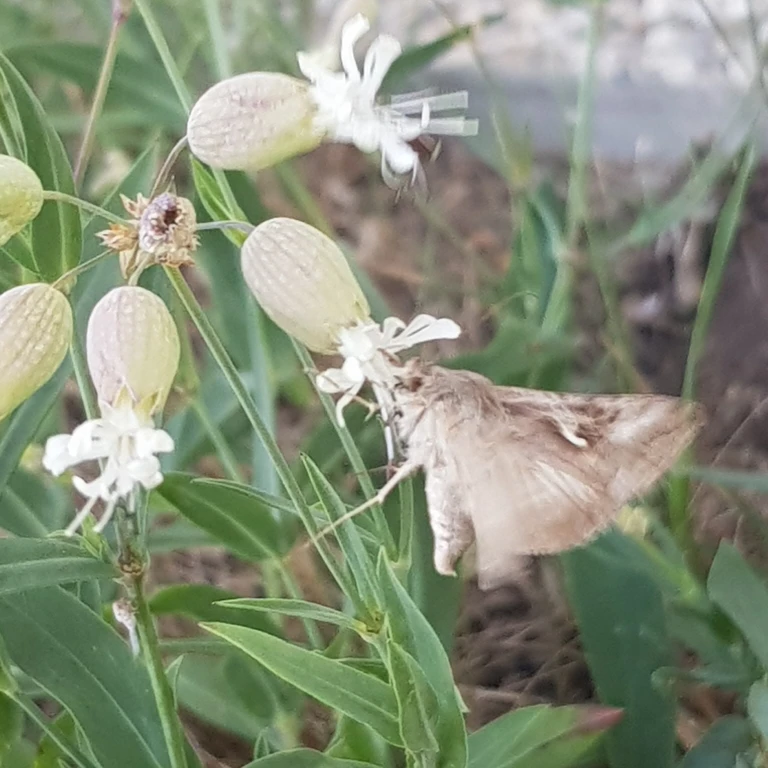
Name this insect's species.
Autographa gamma
